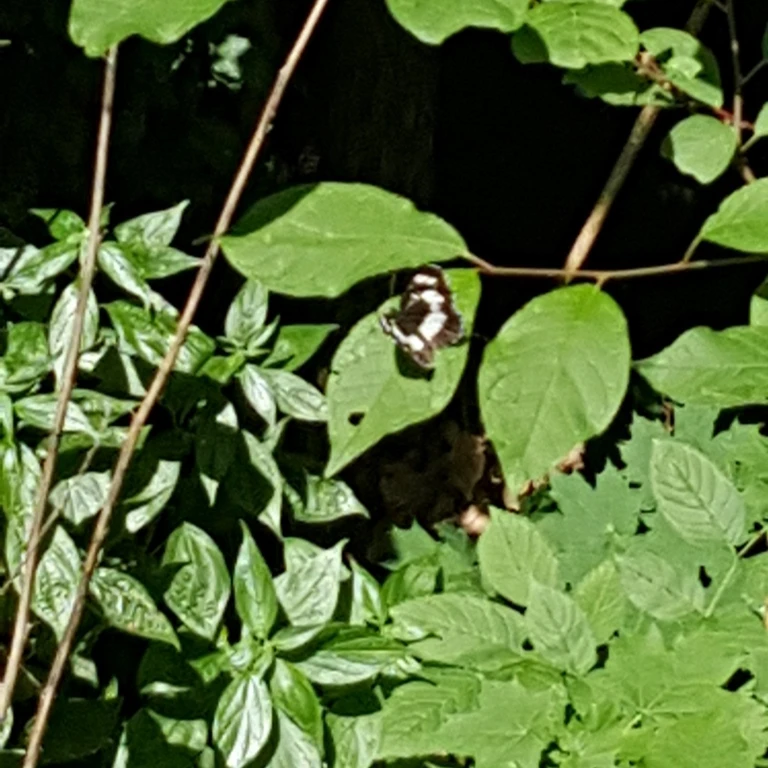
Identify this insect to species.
Neptis rivularis
